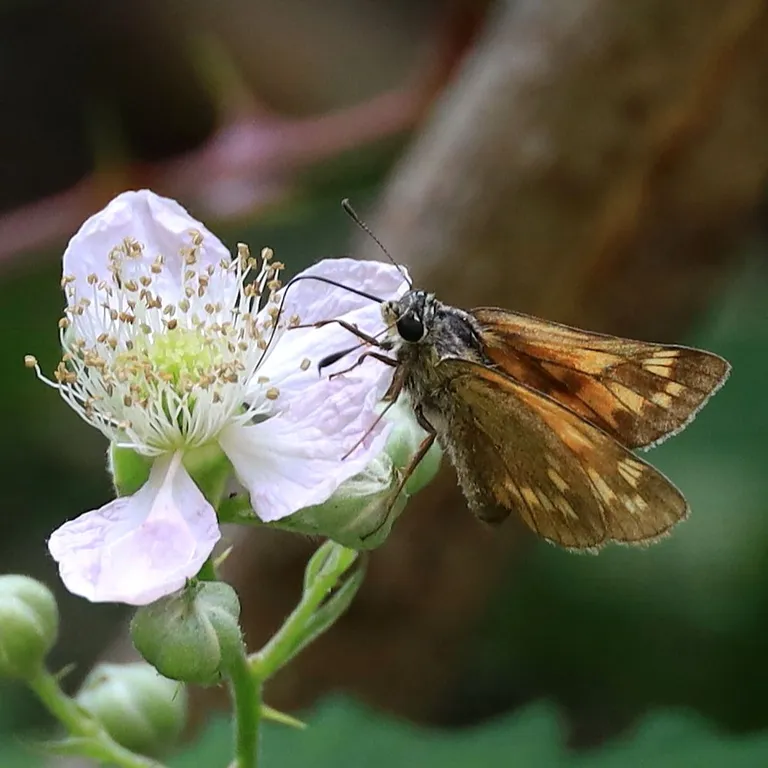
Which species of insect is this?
Ochlodes sylvanus (also Ochlodes venata)
